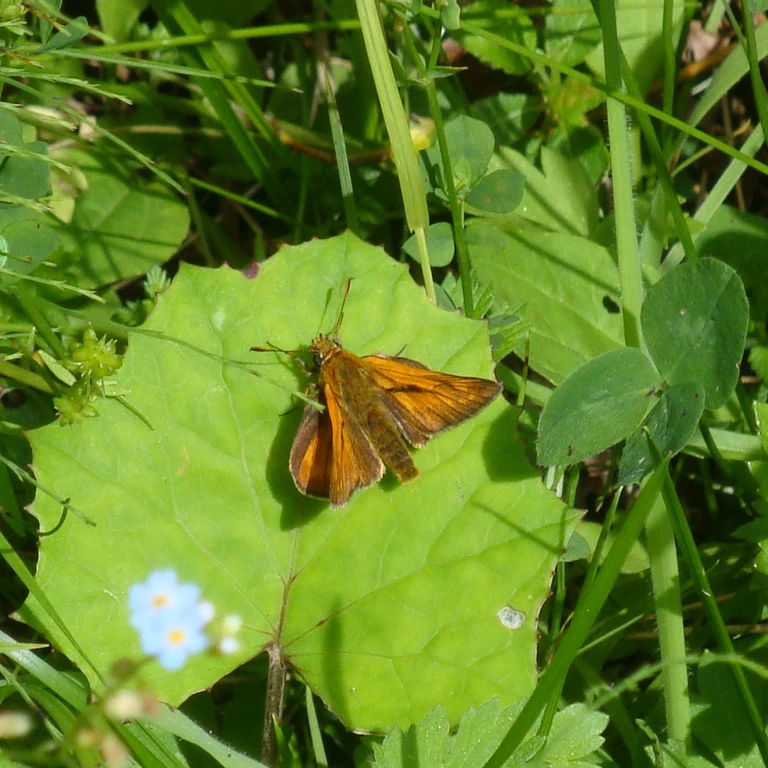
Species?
Ochlodes sylvanus (also Ochlodes venata)
